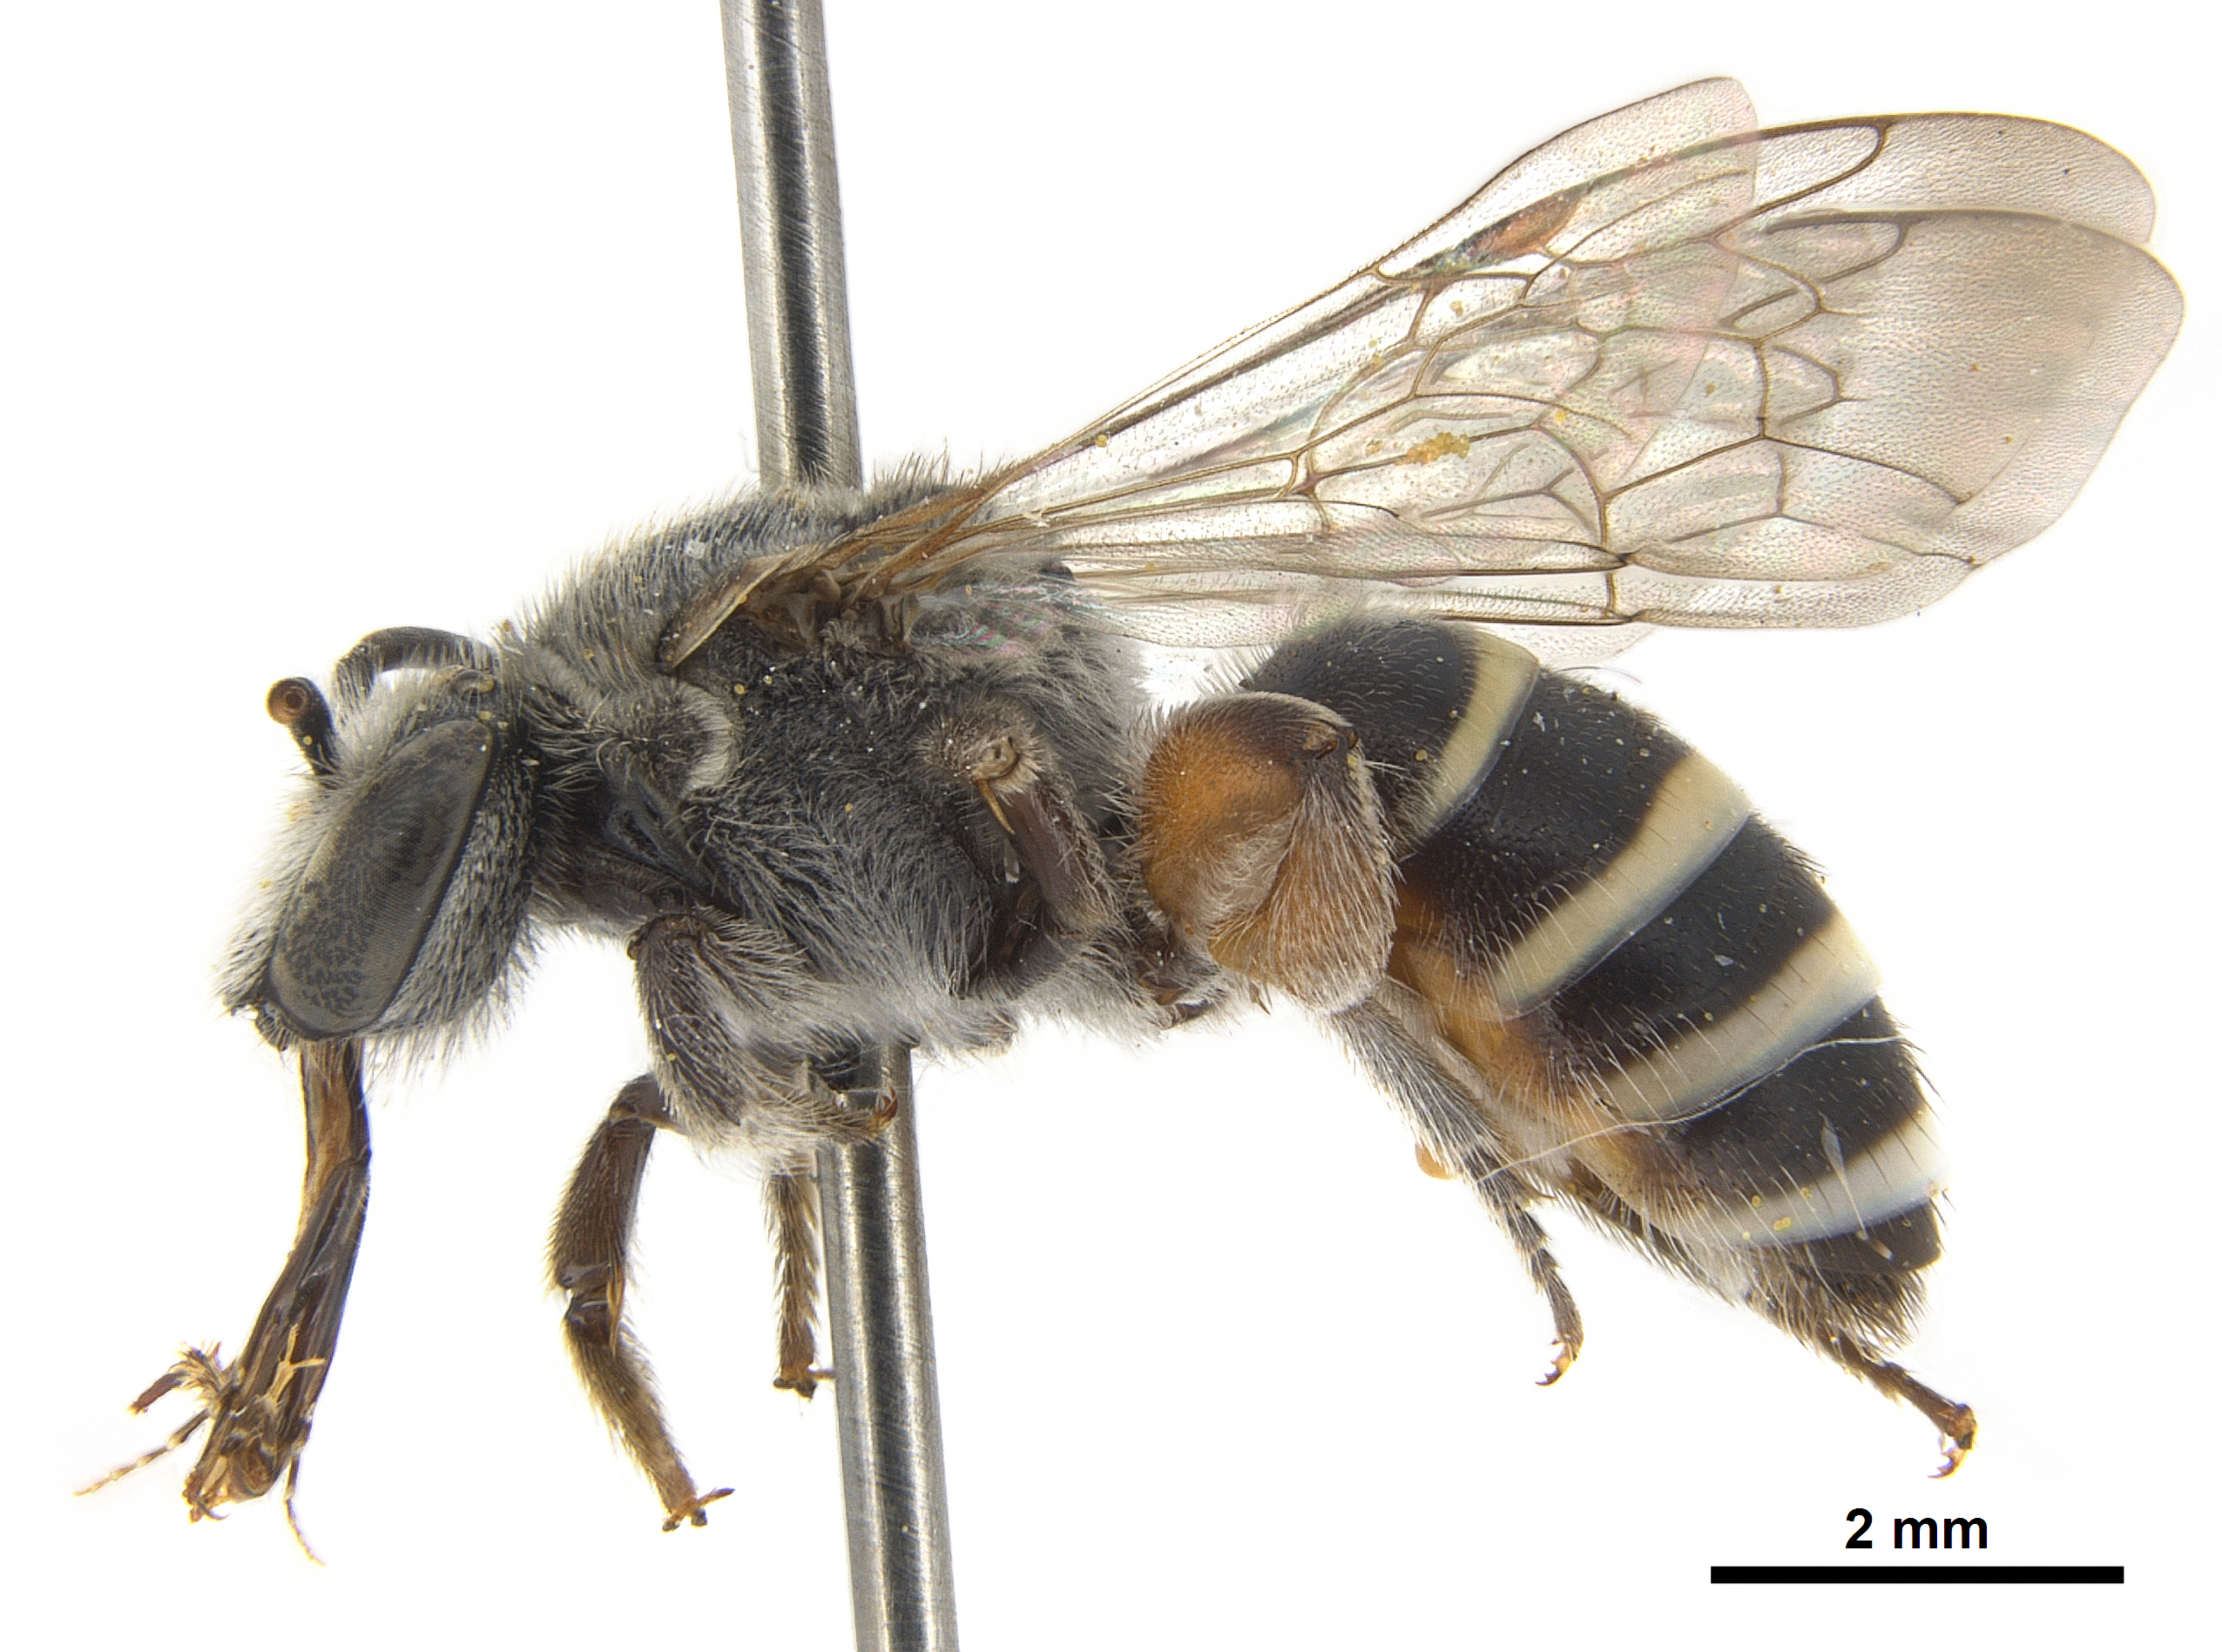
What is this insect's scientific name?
Nomia westwoodi (also Hoplonomia westwoodi)
